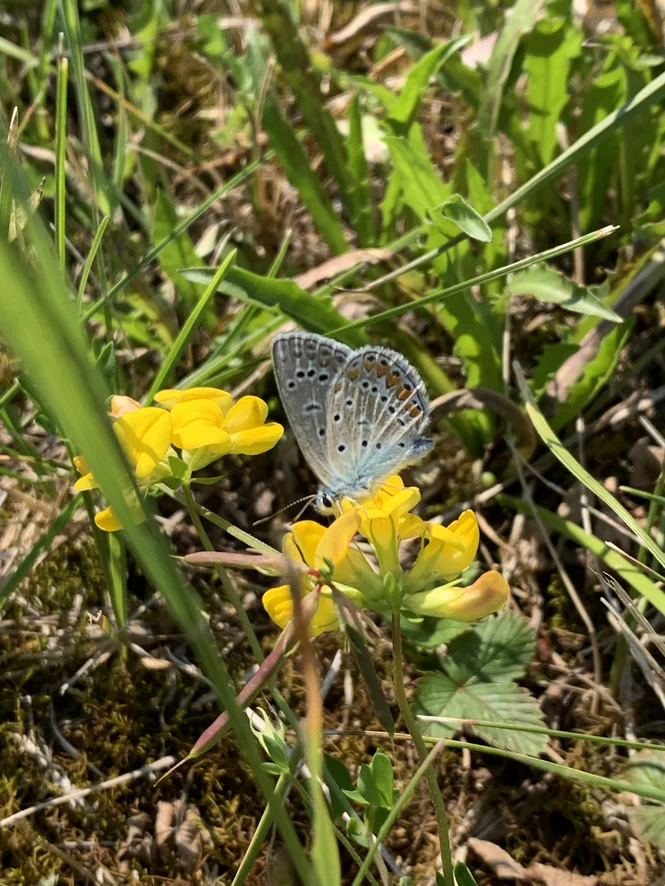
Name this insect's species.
Polyommatus icarus
